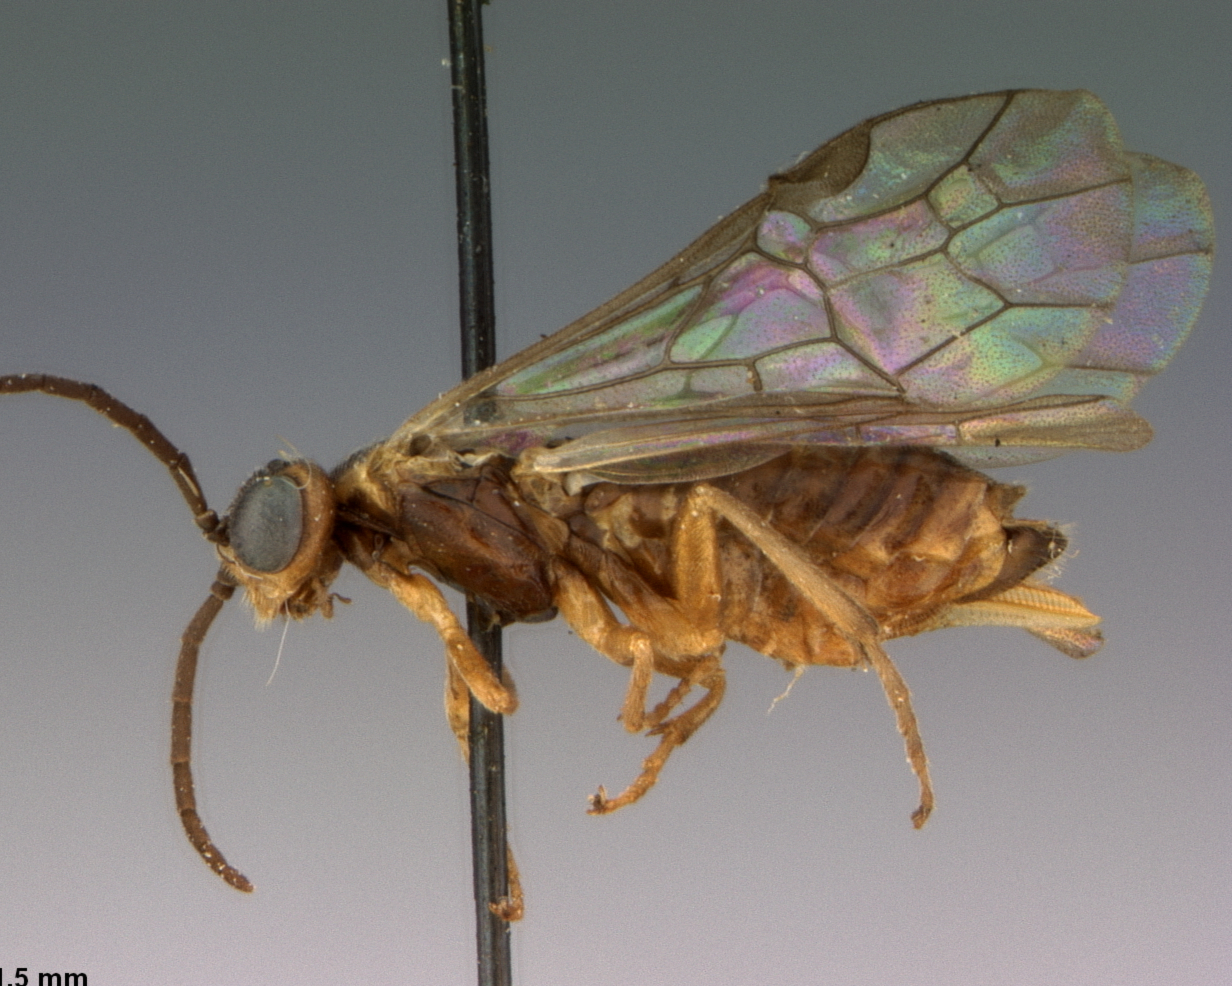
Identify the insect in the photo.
Pontania borealis
